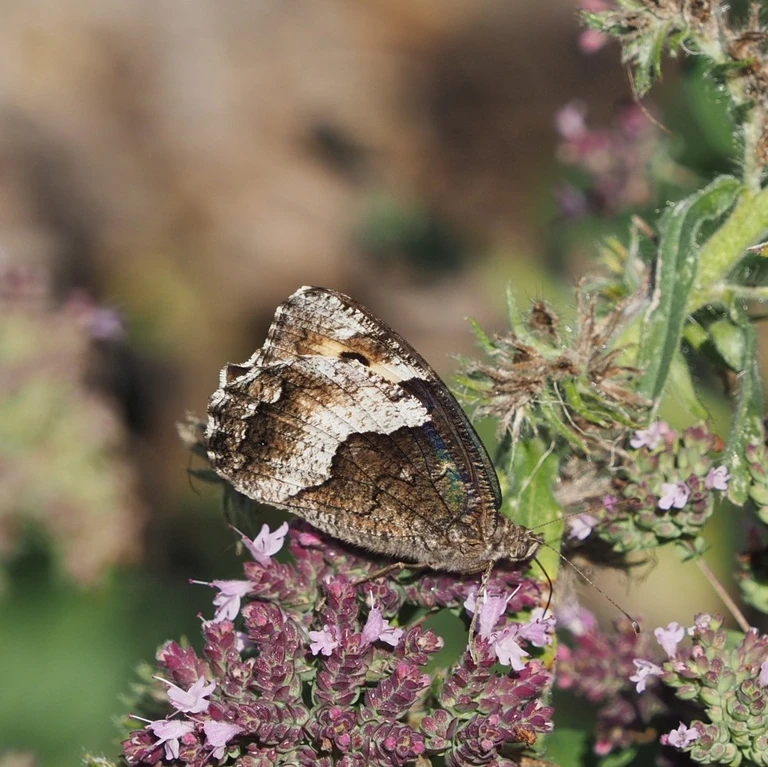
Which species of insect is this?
Hipparchia alcyone
